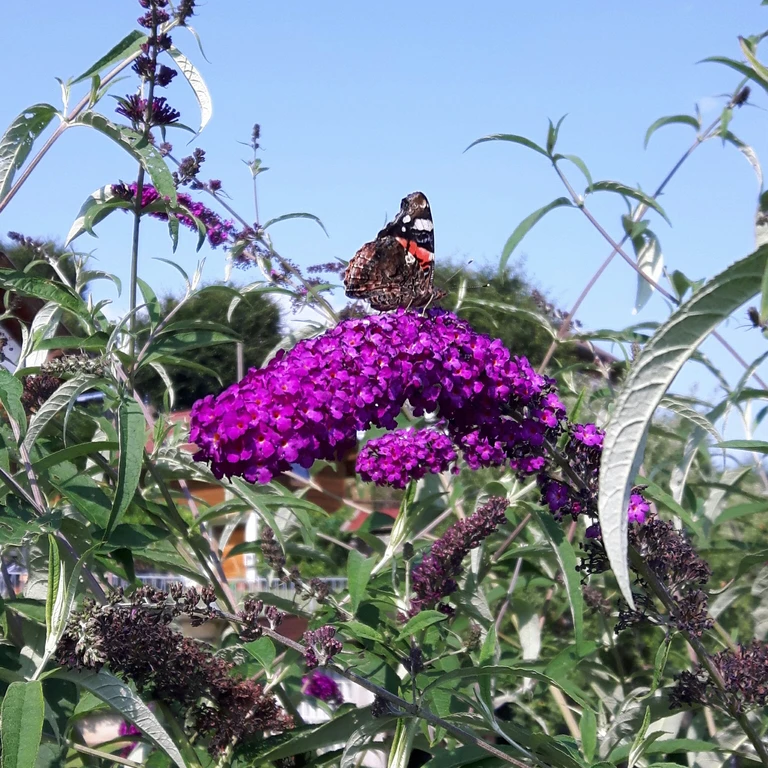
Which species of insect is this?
Vanessa atalanta
